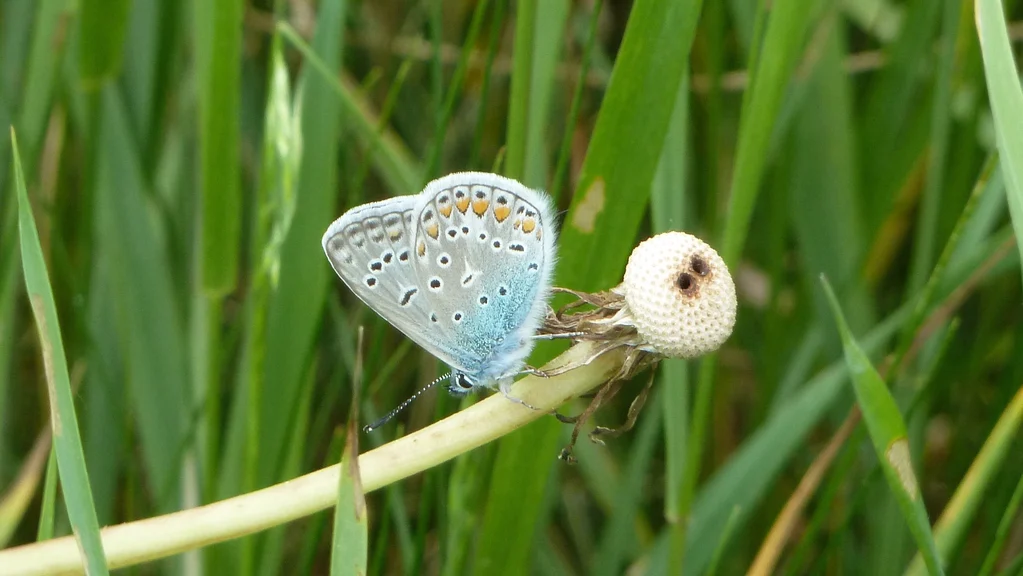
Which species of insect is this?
Polyommatus icarus
